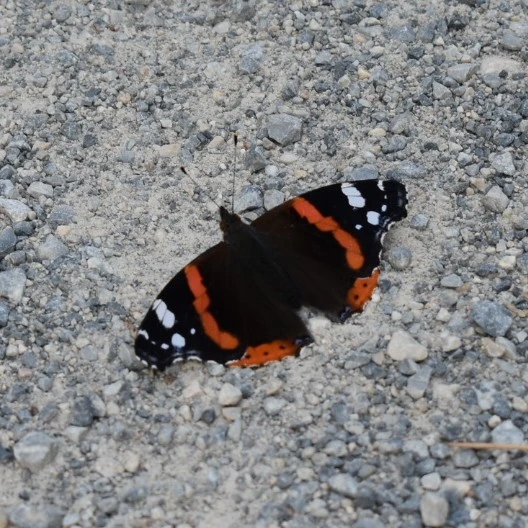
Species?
Vanessa atalanta
